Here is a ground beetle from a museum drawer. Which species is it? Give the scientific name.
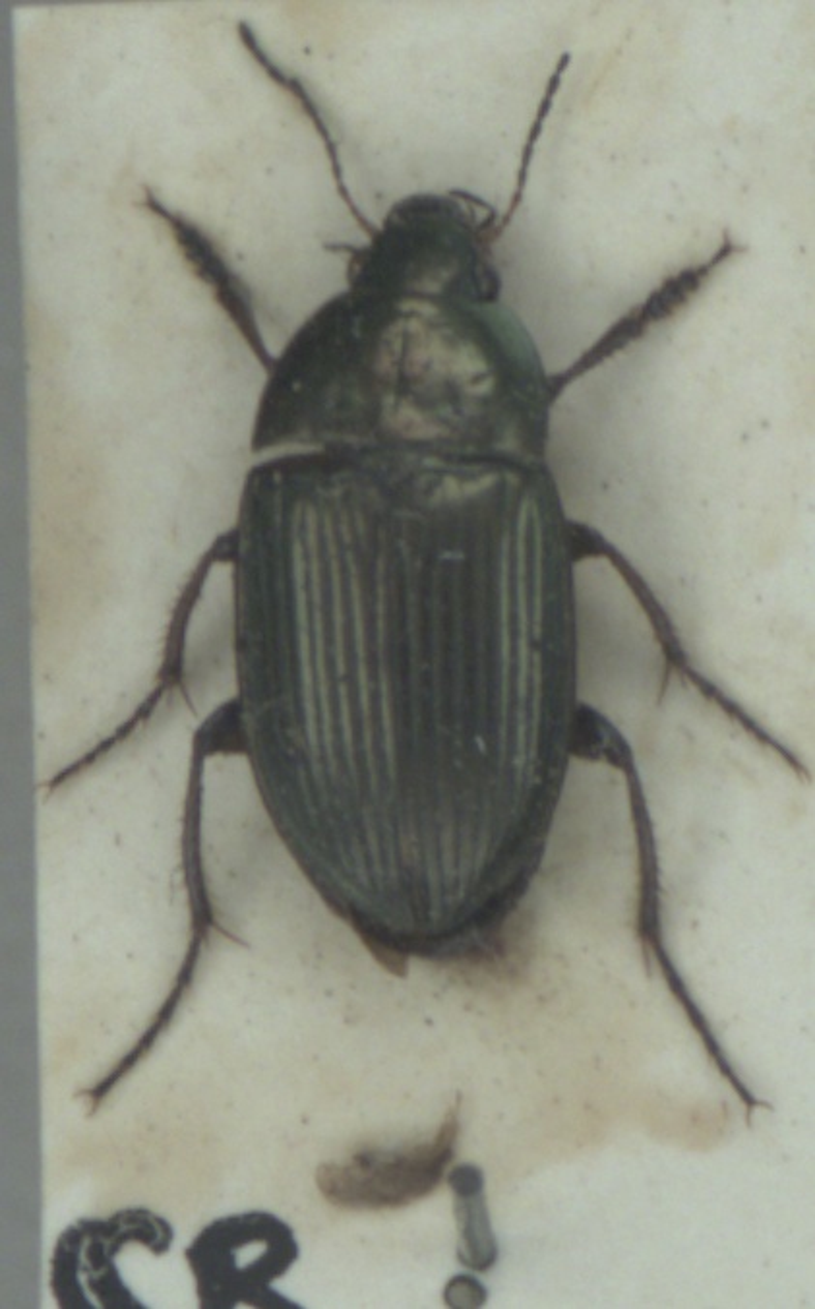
Amara eurynota
